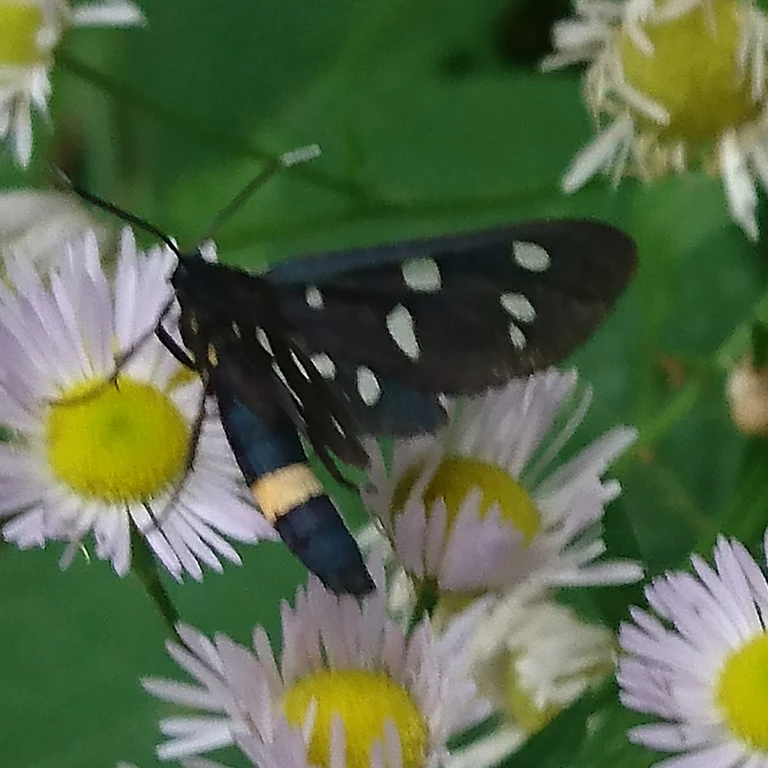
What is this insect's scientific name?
Amata phegea
